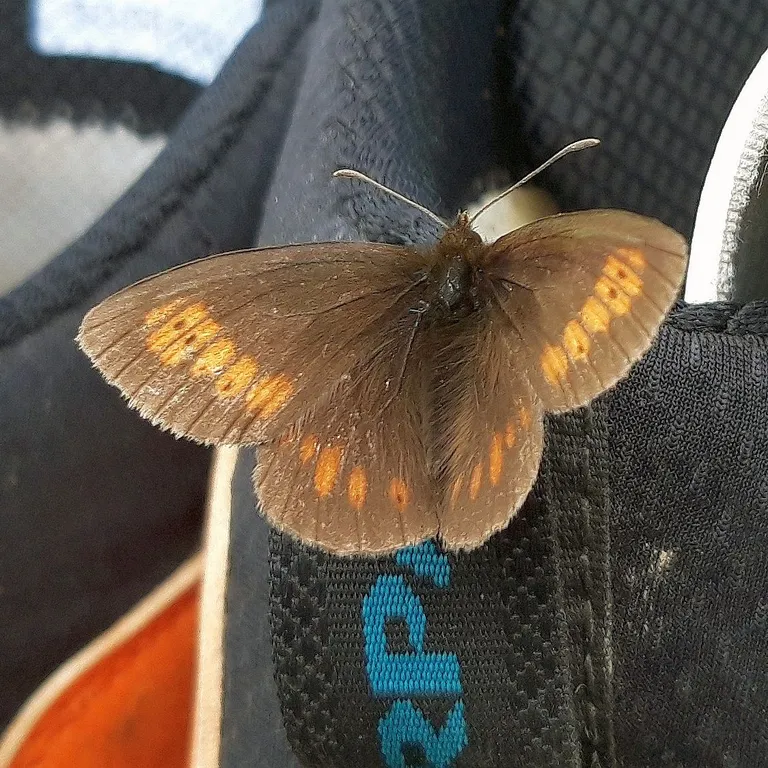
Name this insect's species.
Erebia manto
